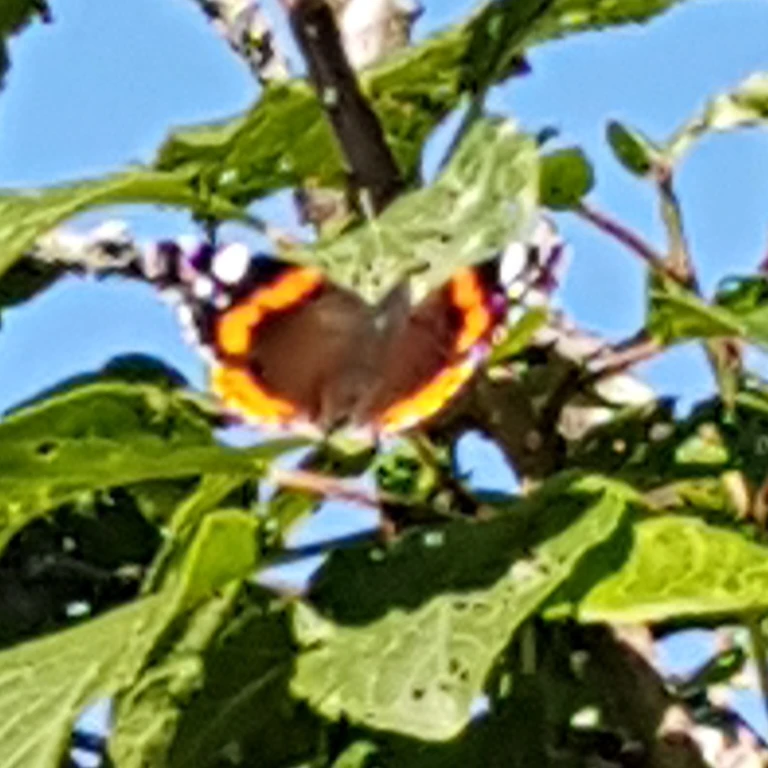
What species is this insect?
Vanessa atalanta
